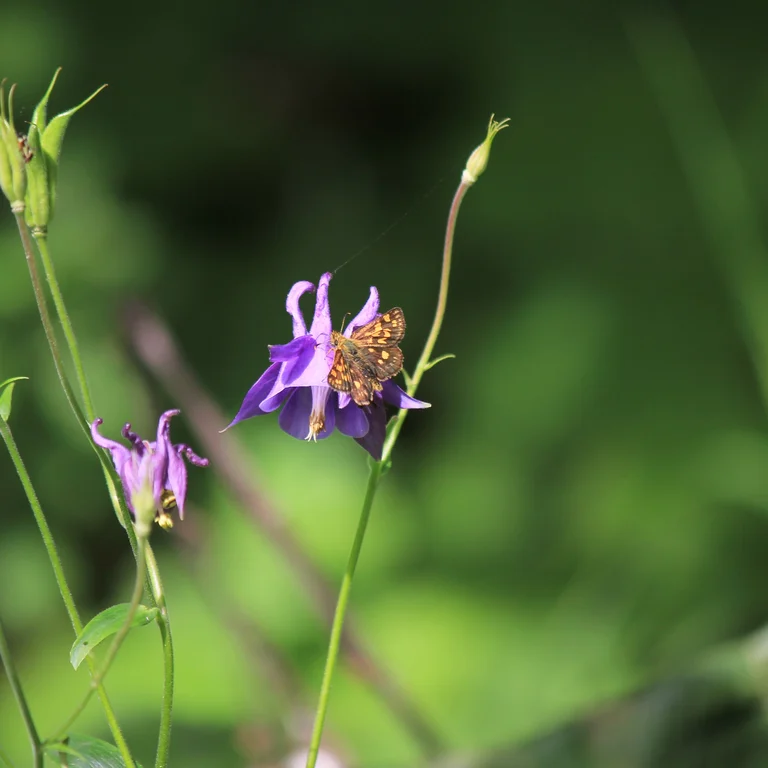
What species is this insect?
Carterocephalus palaemon
